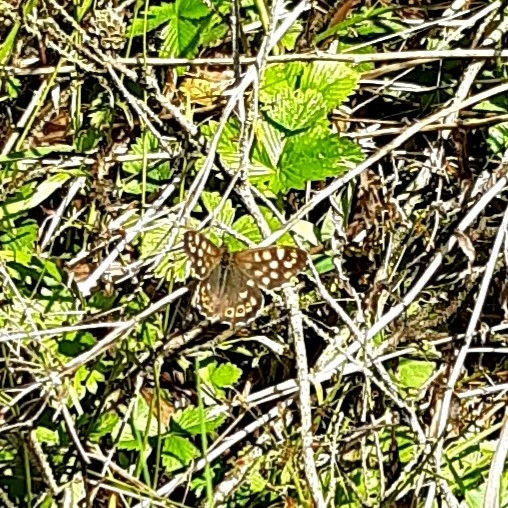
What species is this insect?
Pararge aegeria
